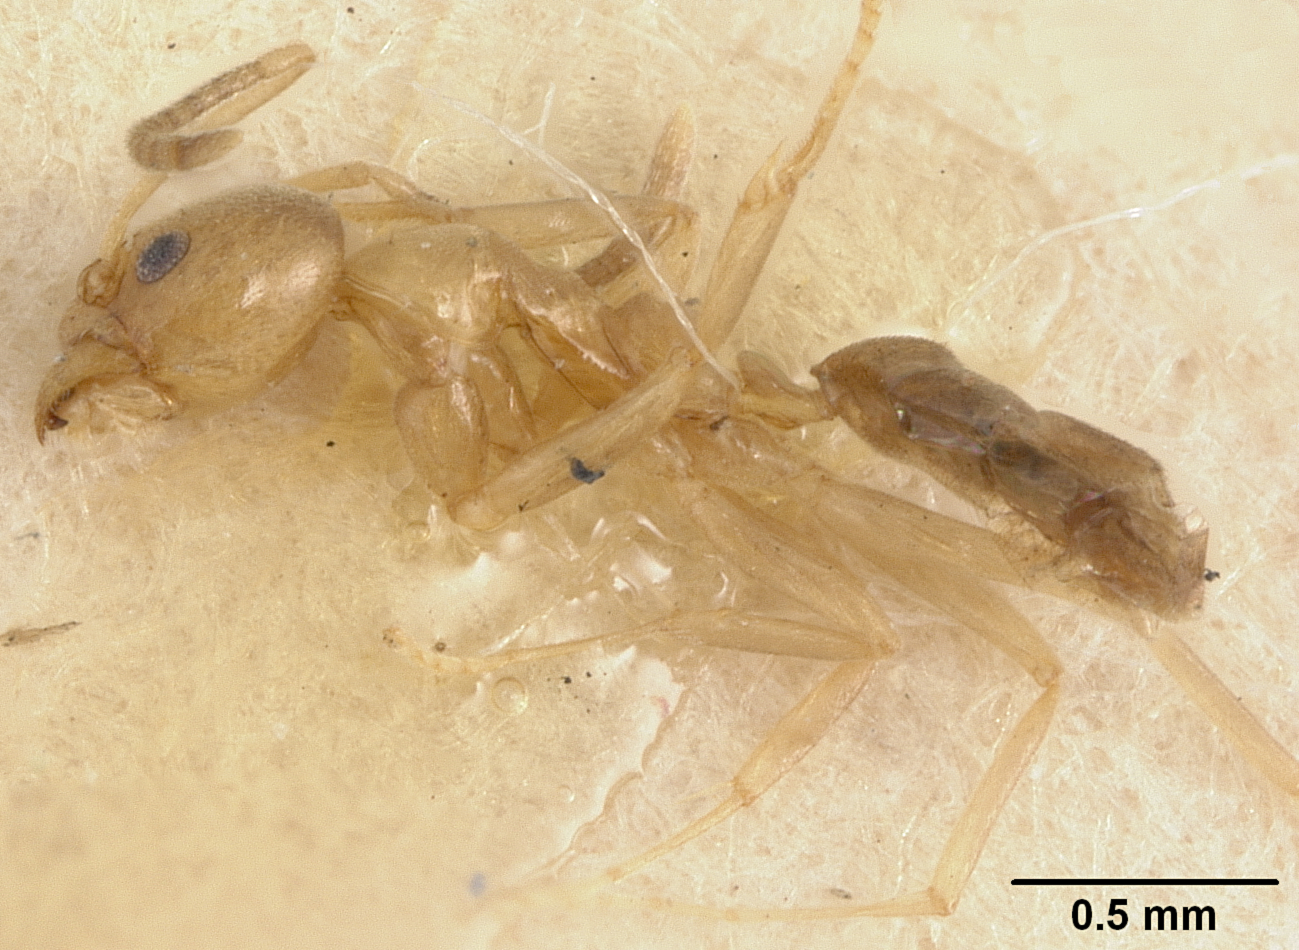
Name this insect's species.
Iridomyrmex melleus
